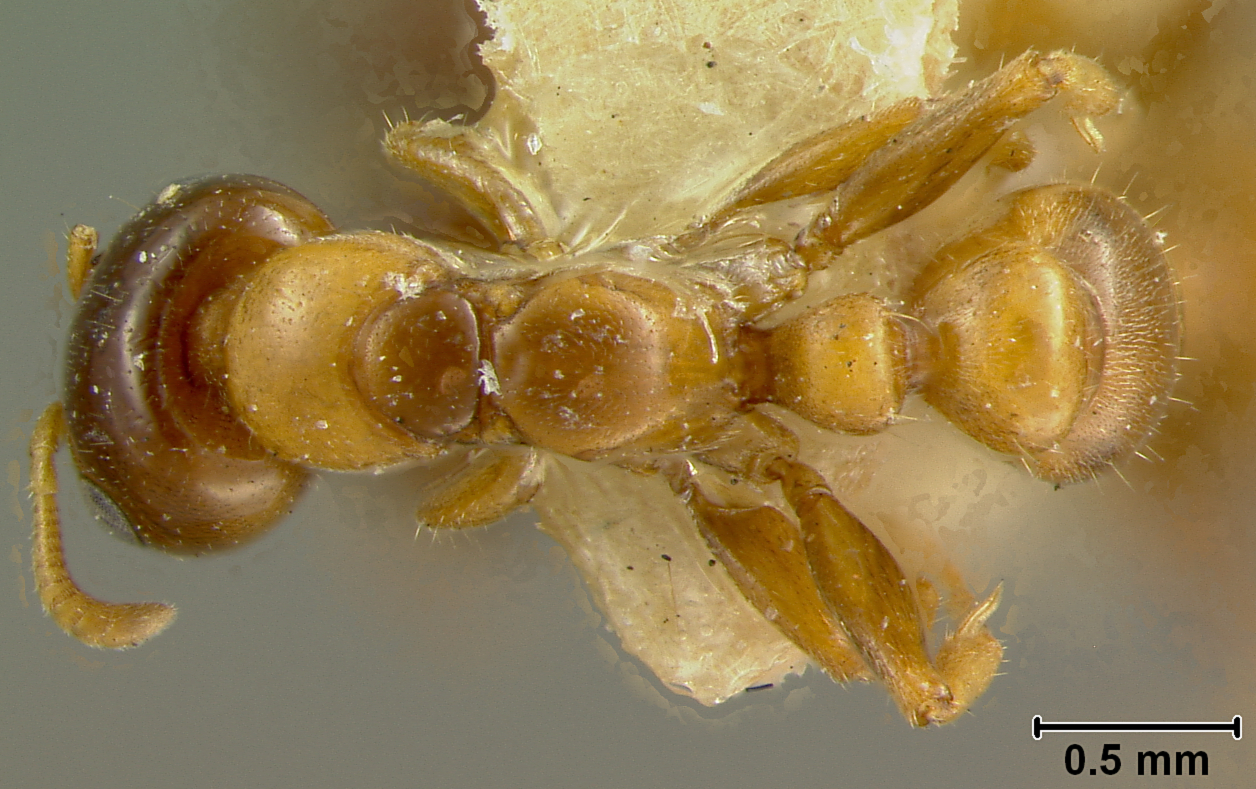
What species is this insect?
Pseudomyrma maligna
